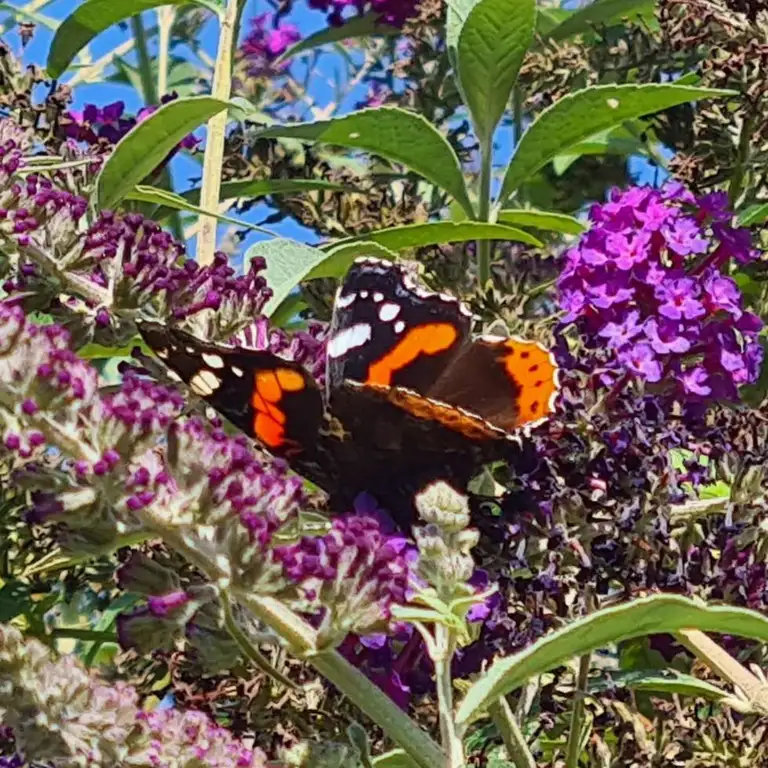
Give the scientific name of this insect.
Vanessa atalanta
